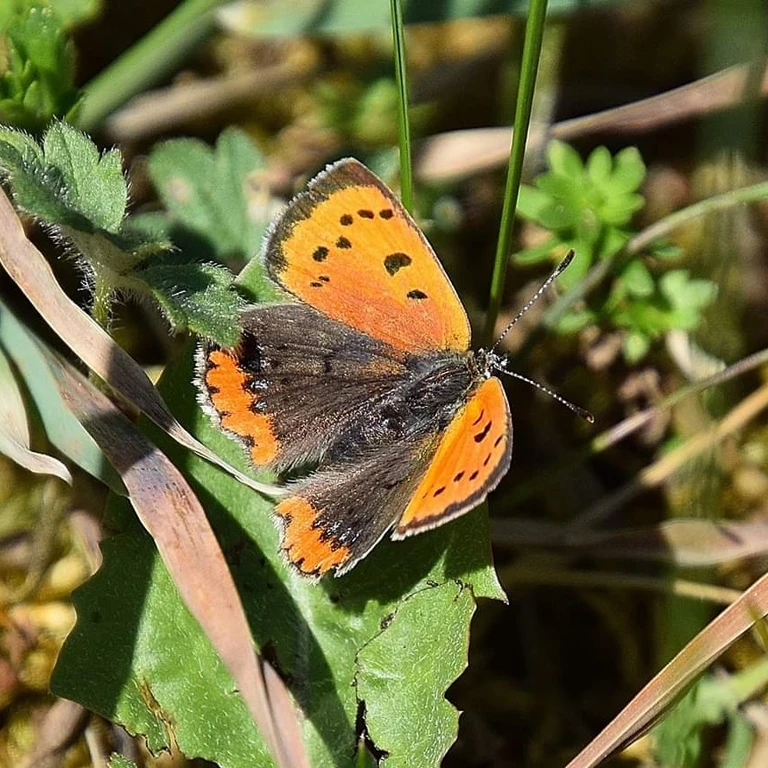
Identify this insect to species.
Lycaena phlaeas
